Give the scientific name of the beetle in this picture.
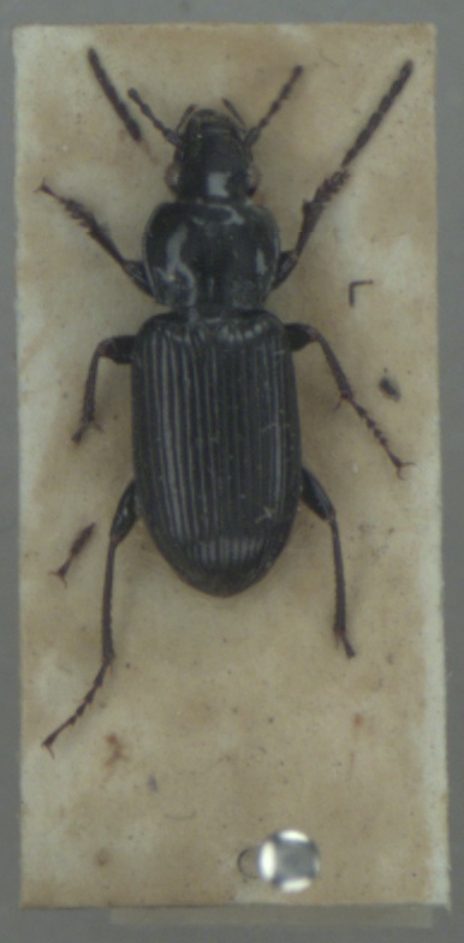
Pterostichus nigrita
